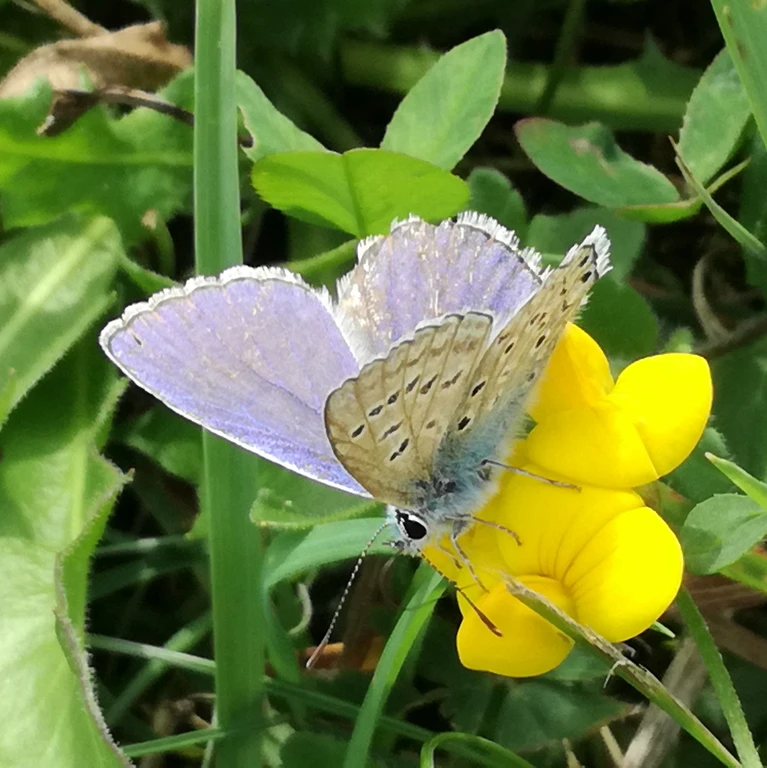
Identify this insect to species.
Polyommatus icarus
